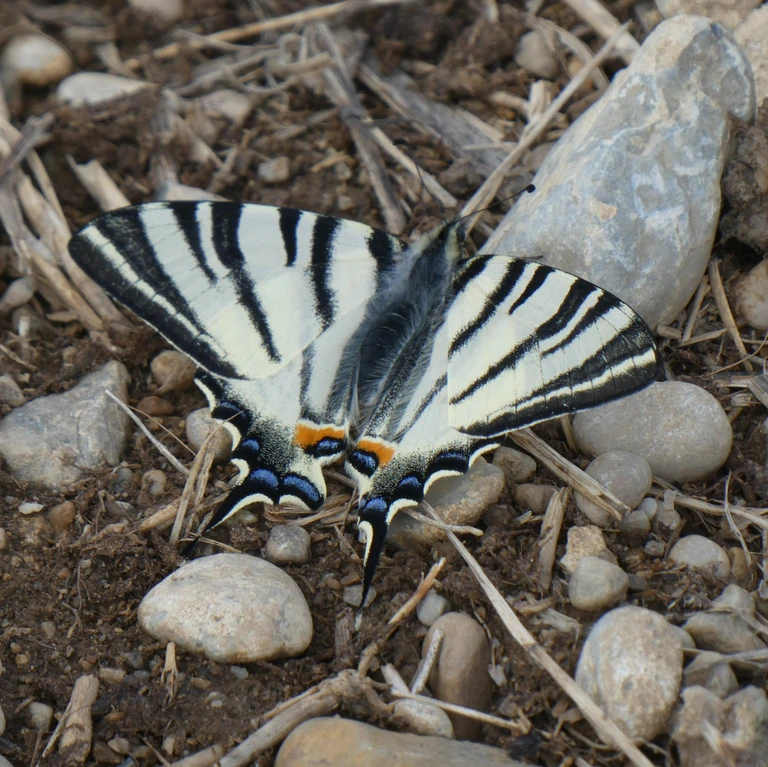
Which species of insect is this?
Iphiclides podalirius
